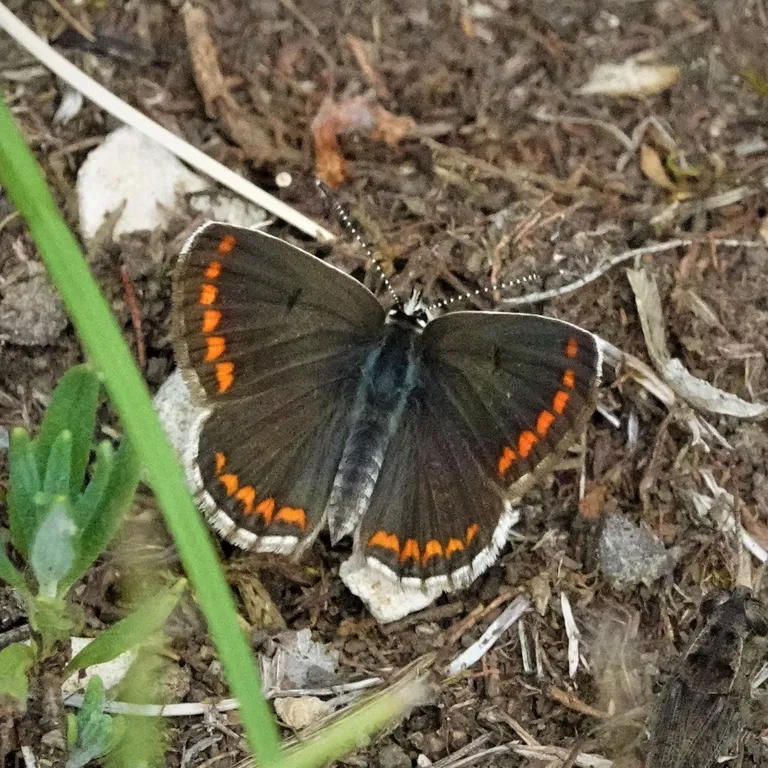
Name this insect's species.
Aricia agestis/artaxerxes
